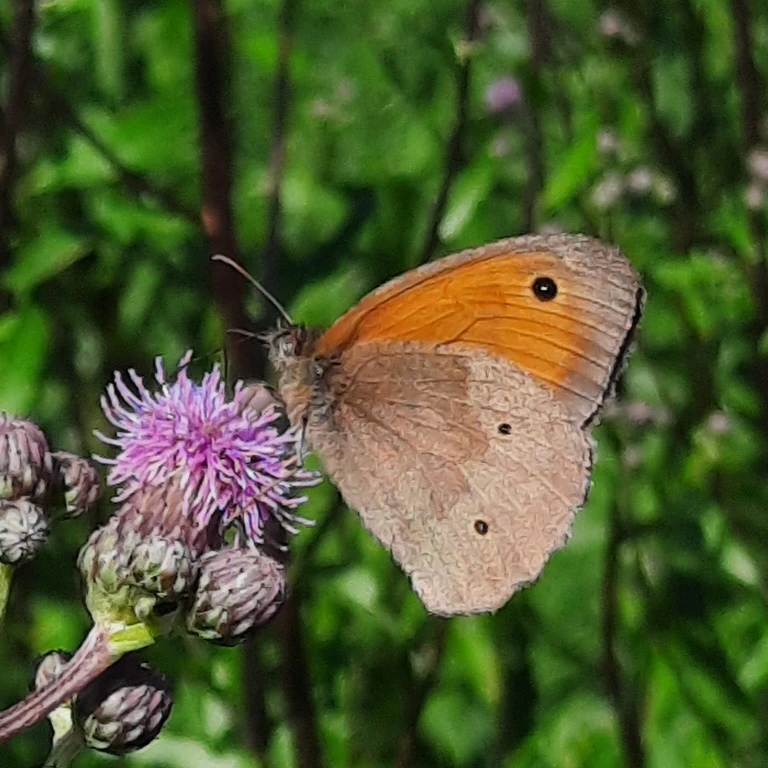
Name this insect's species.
Maniola jurtina
